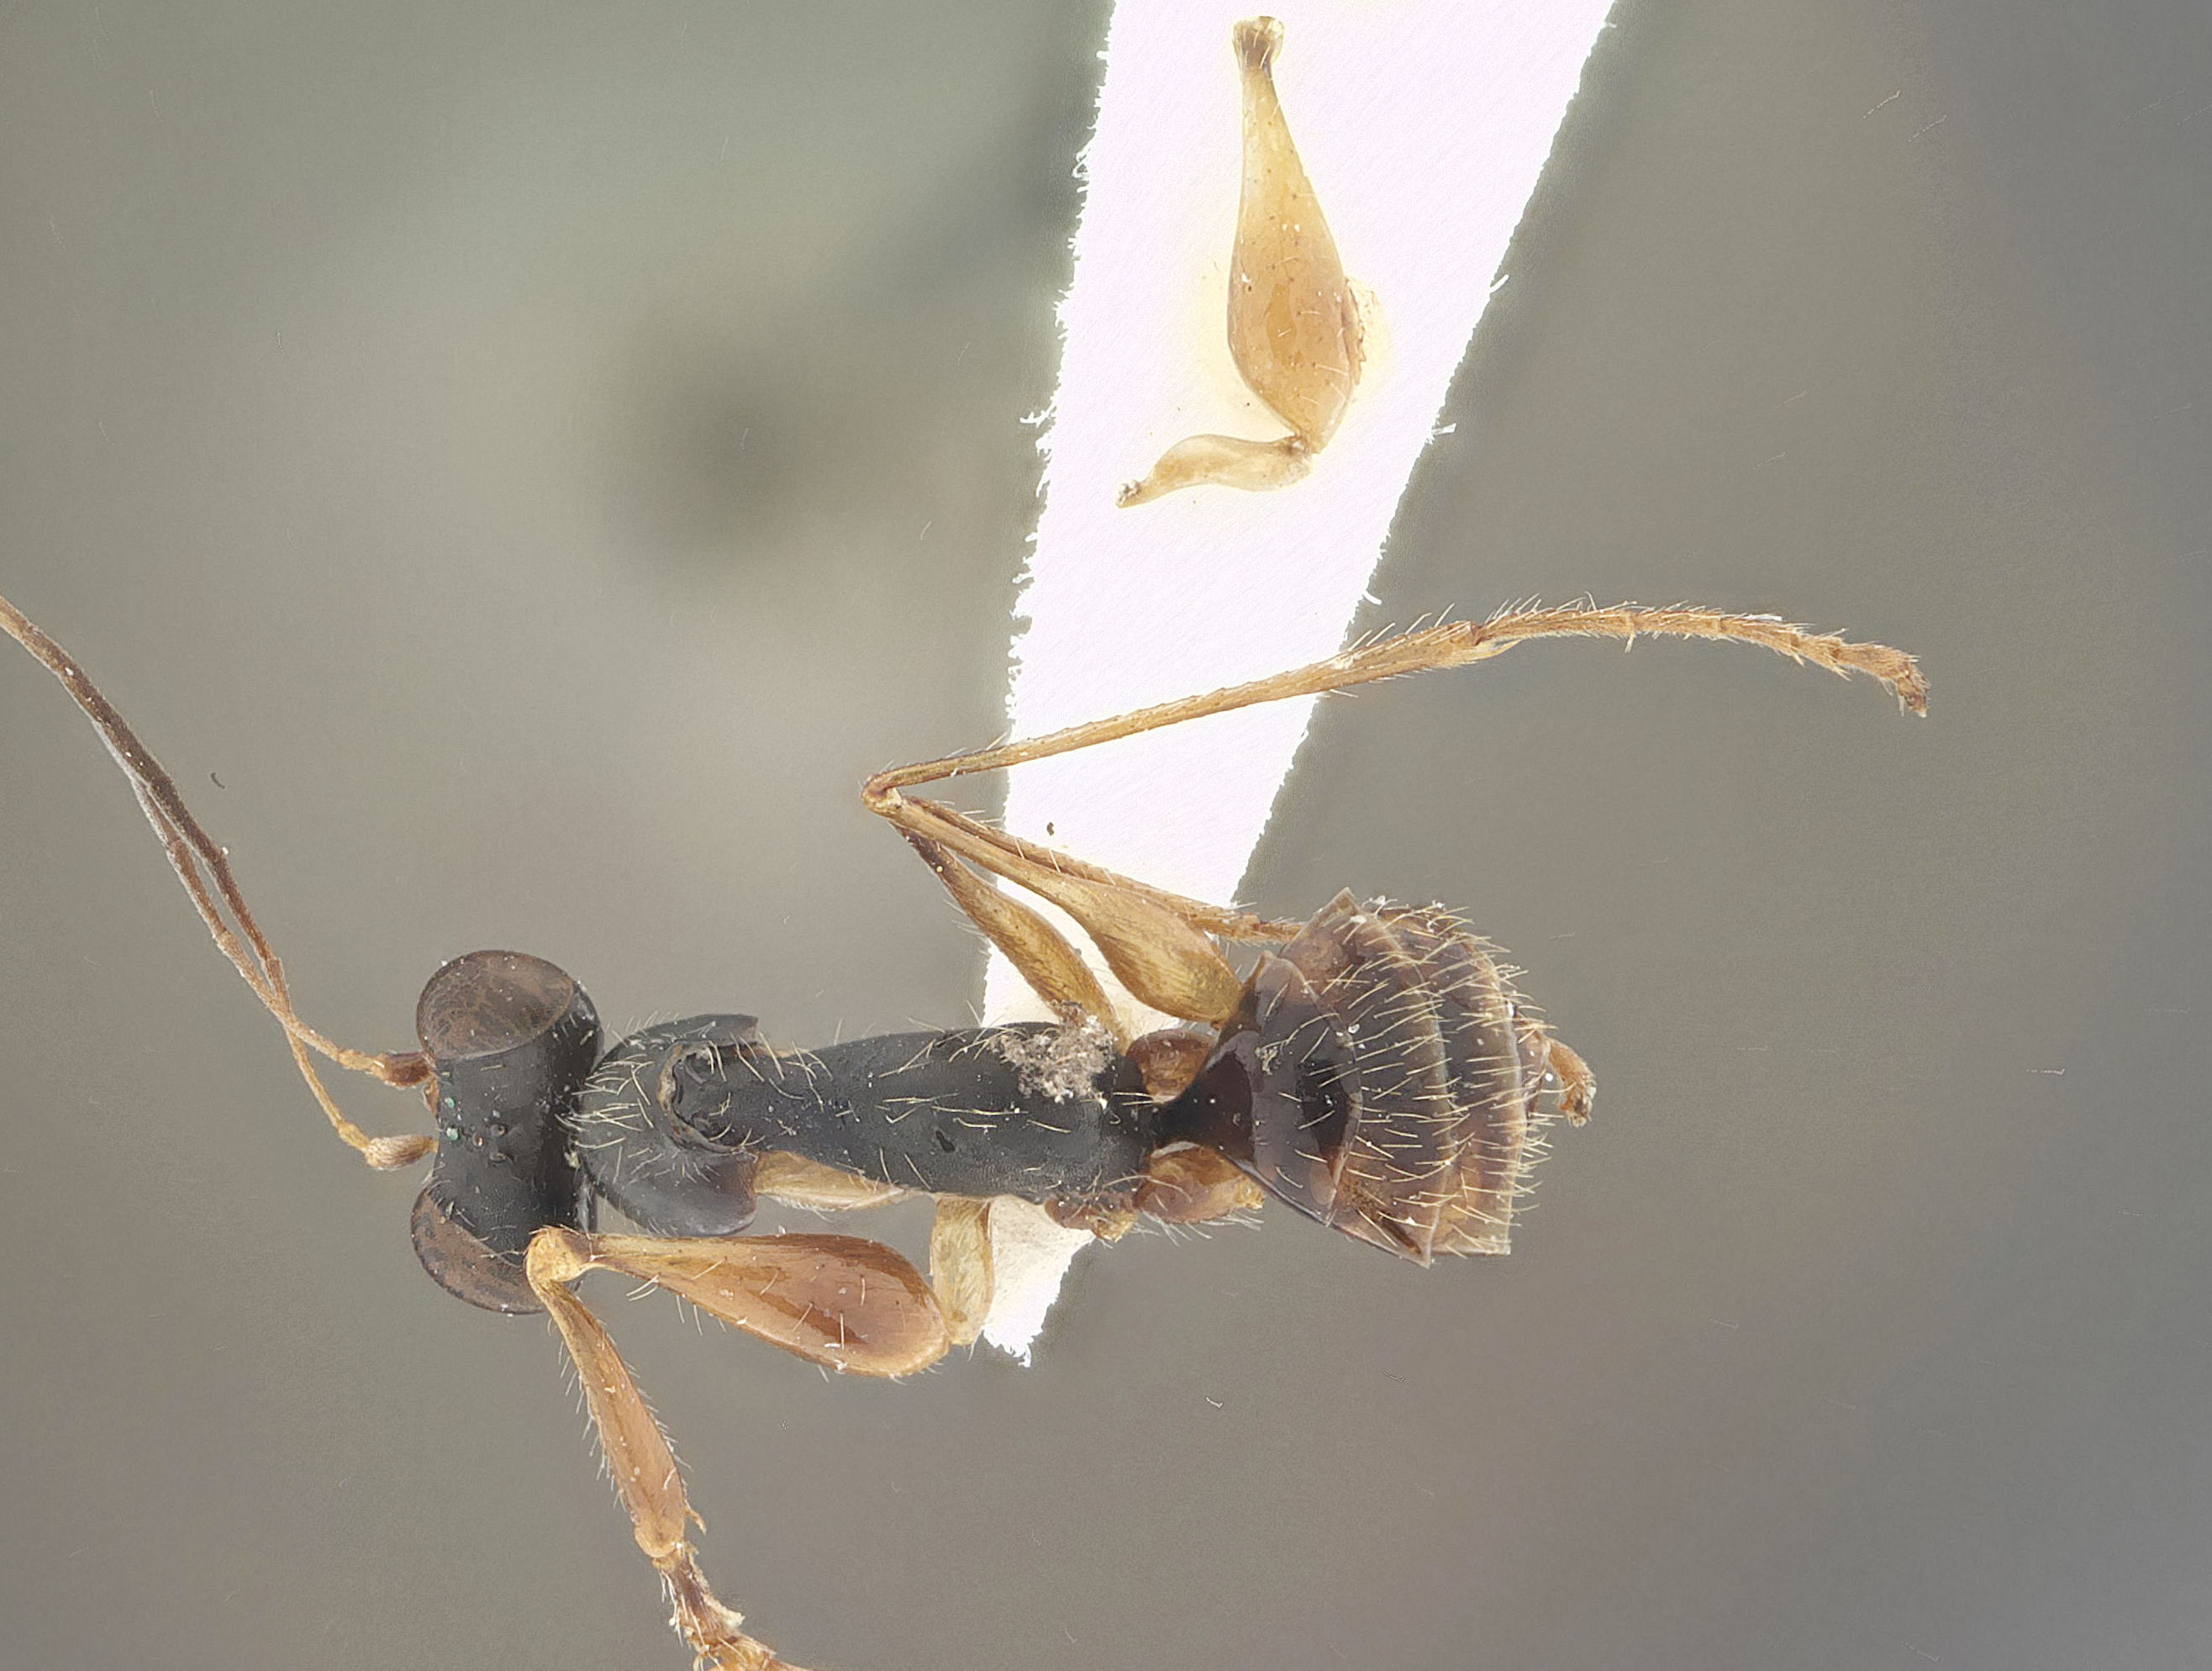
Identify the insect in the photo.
Chalcogonatopus raptor
